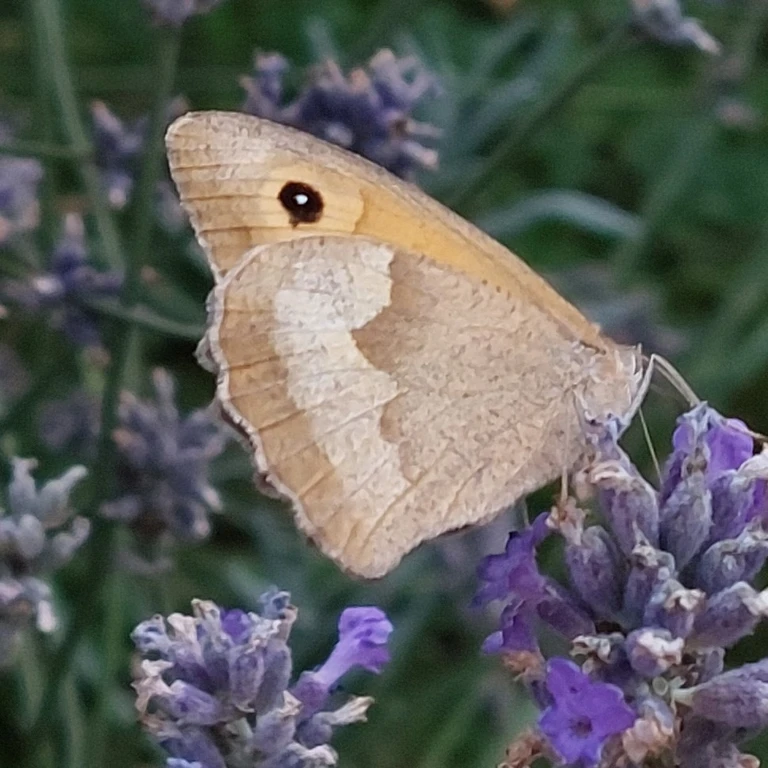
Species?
Maniola jurtina
